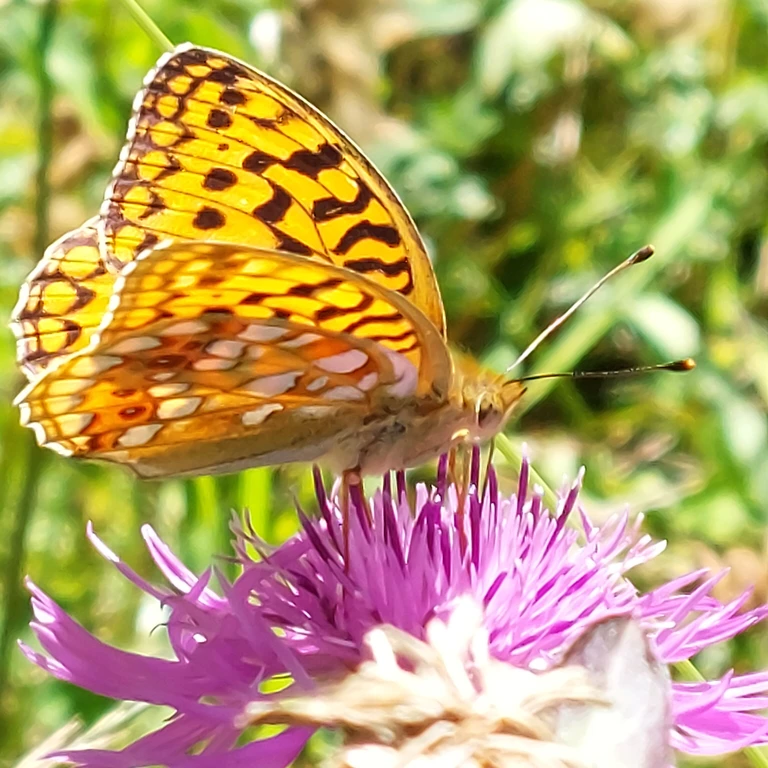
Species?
Fabriciana adippe
